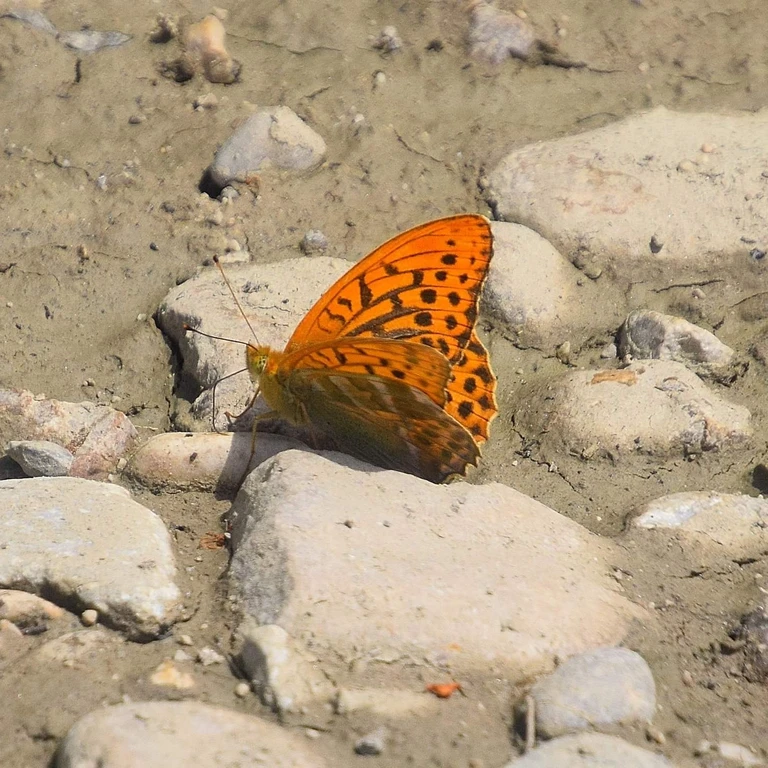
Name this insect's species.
Argynnis paphia
